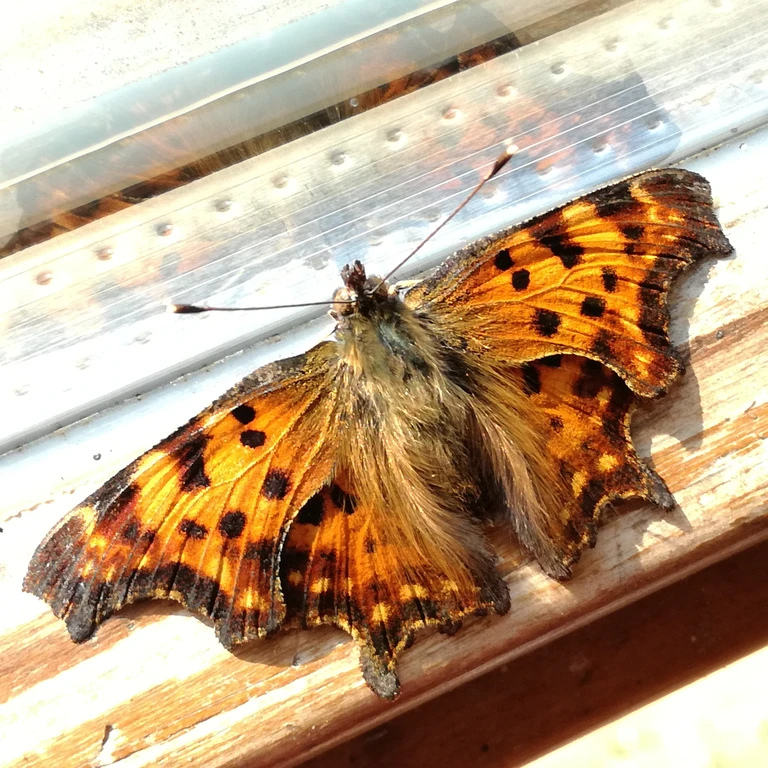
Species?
Polygonia c-album
